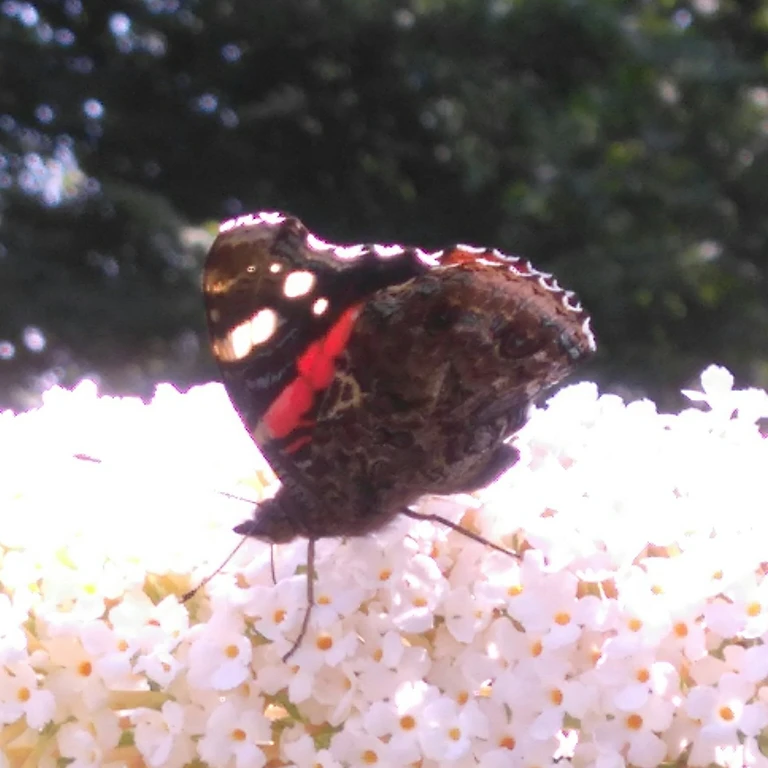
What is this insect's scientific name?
Vanessa atalanta
